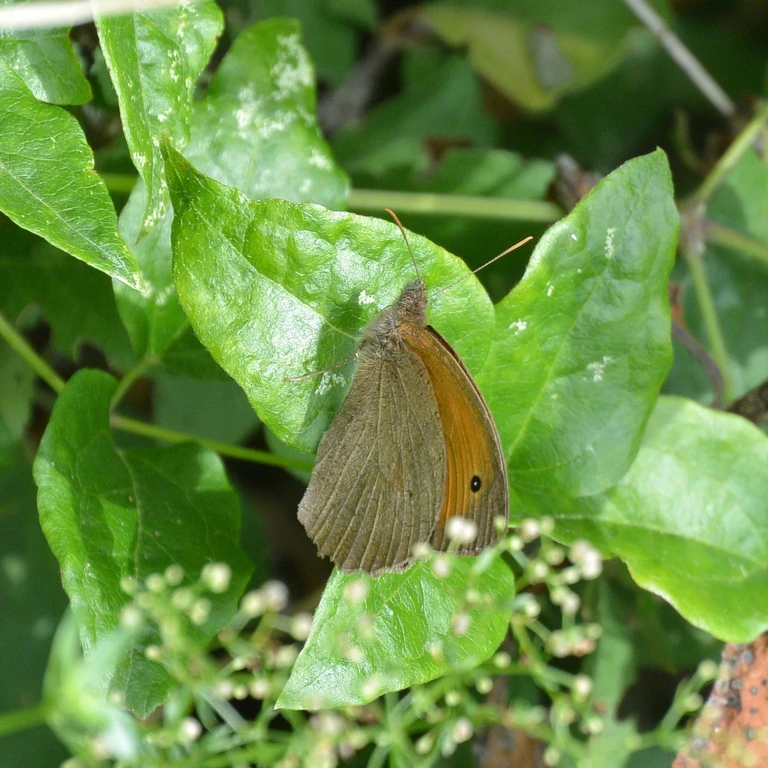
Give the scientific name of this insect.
Coenonympha pamphilus
